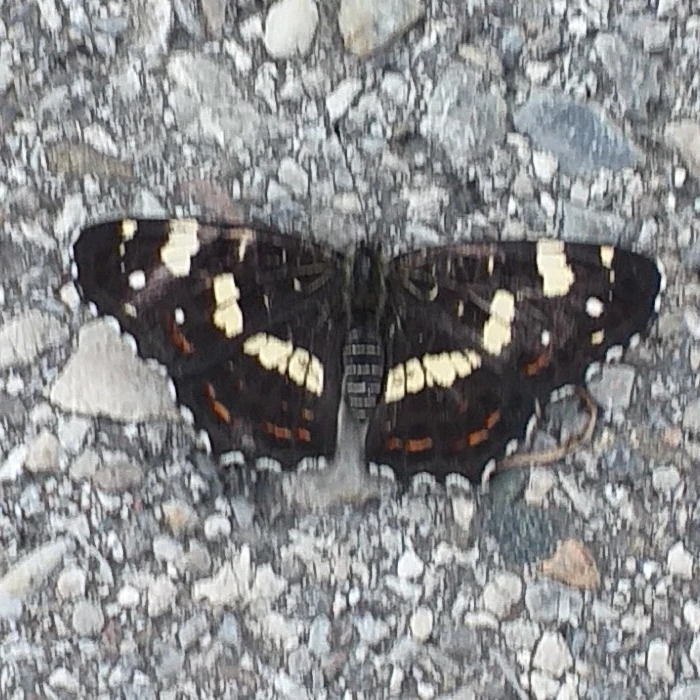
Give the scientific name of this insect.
Araschnia levana
